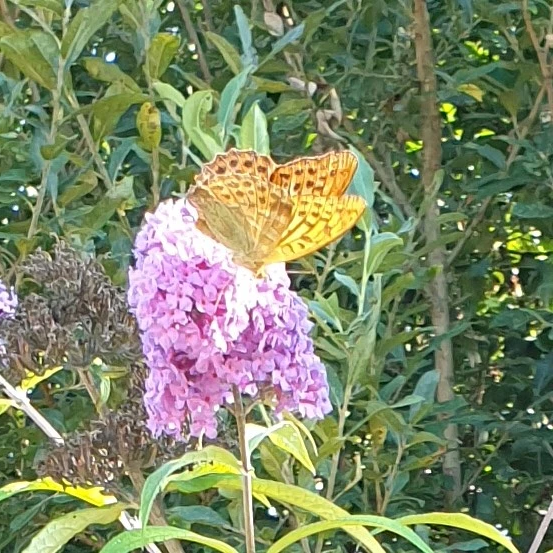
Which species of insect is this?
Argynnis paphia
